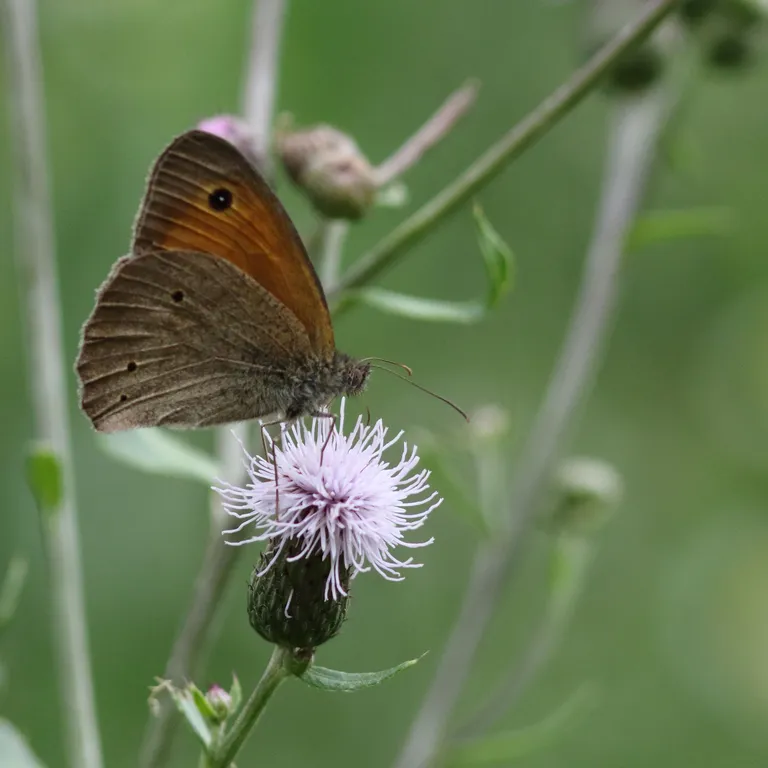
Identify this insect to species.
Maniola jurtina
